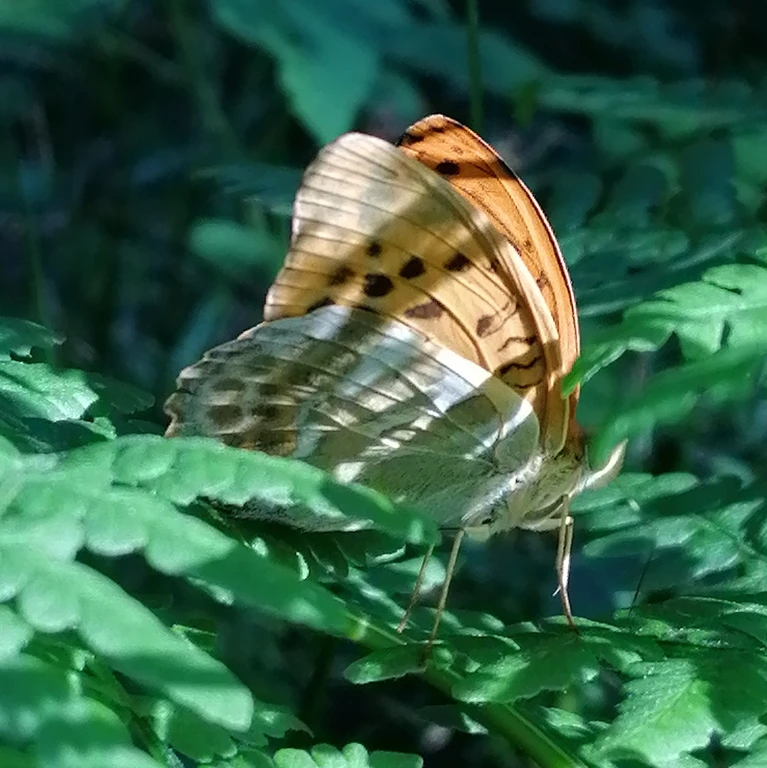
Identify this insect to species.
Argynnis paphia
